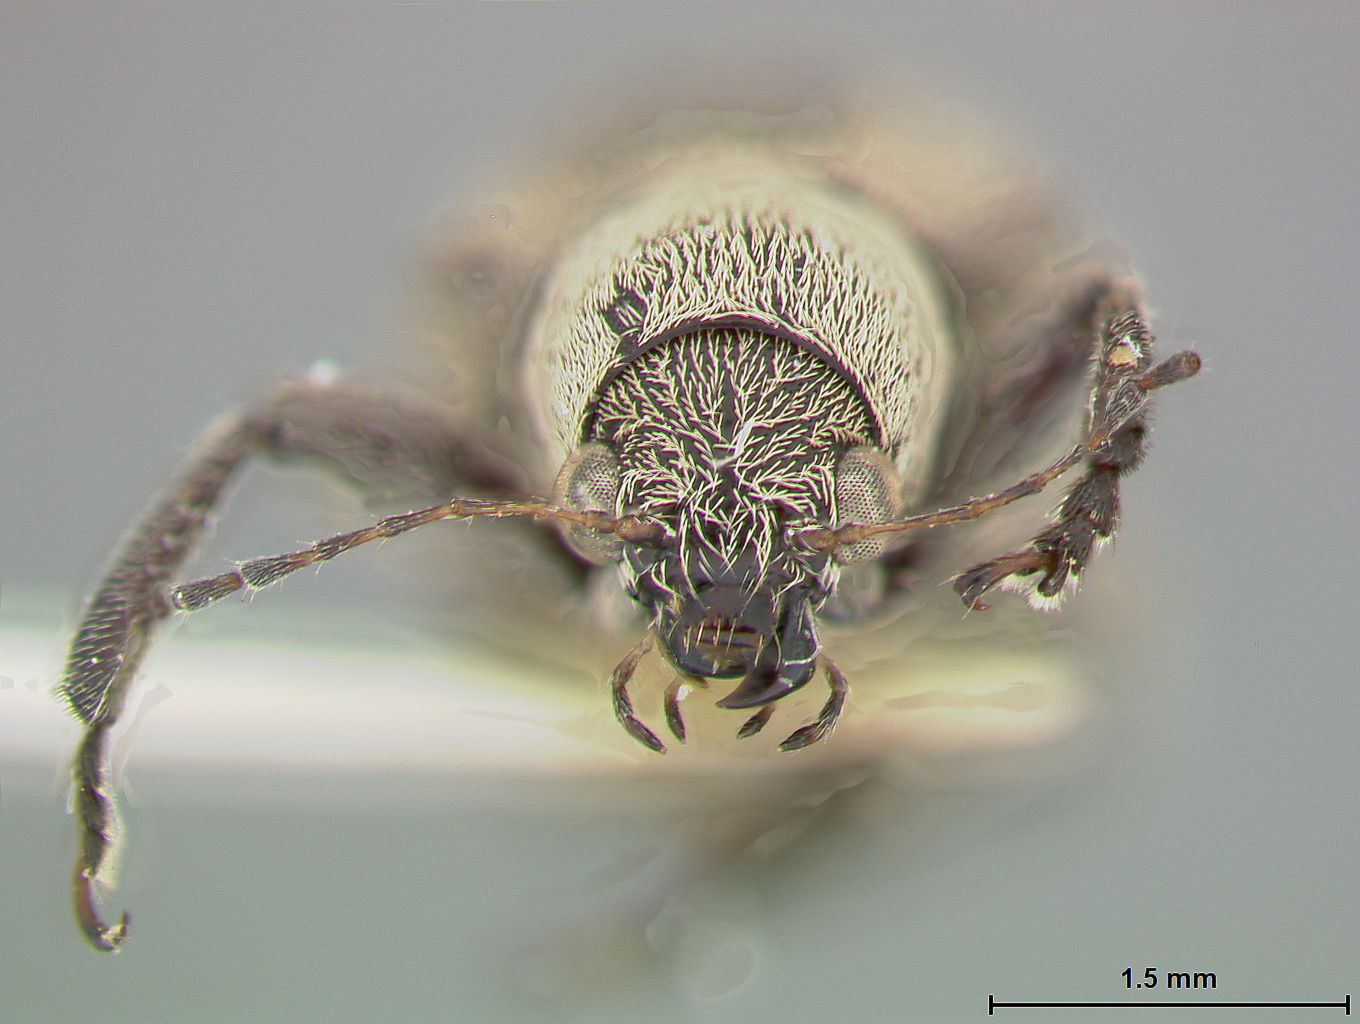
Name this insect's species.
Fidia clematis
